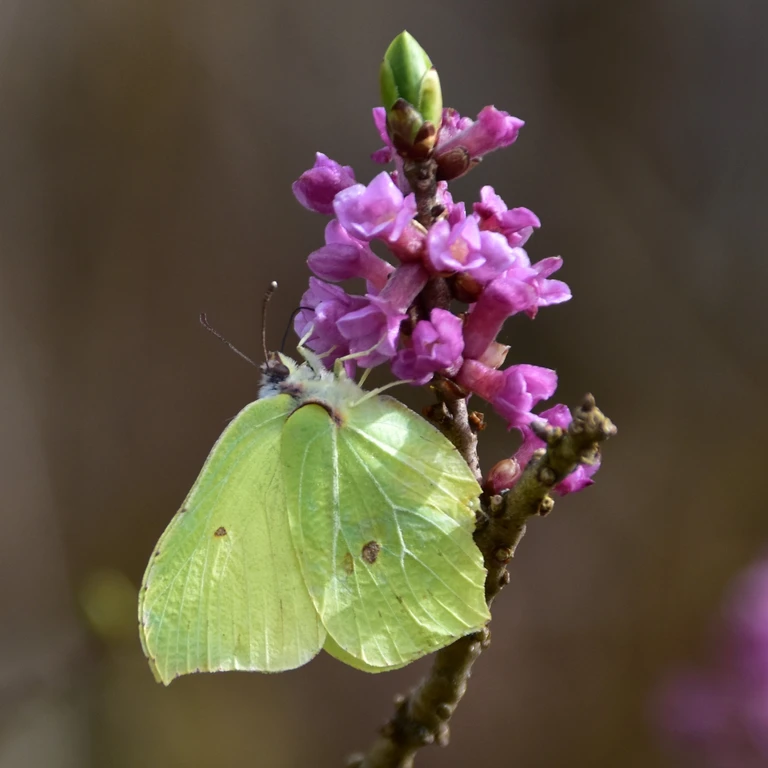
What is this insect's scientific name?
Gonepteryx rhamni
